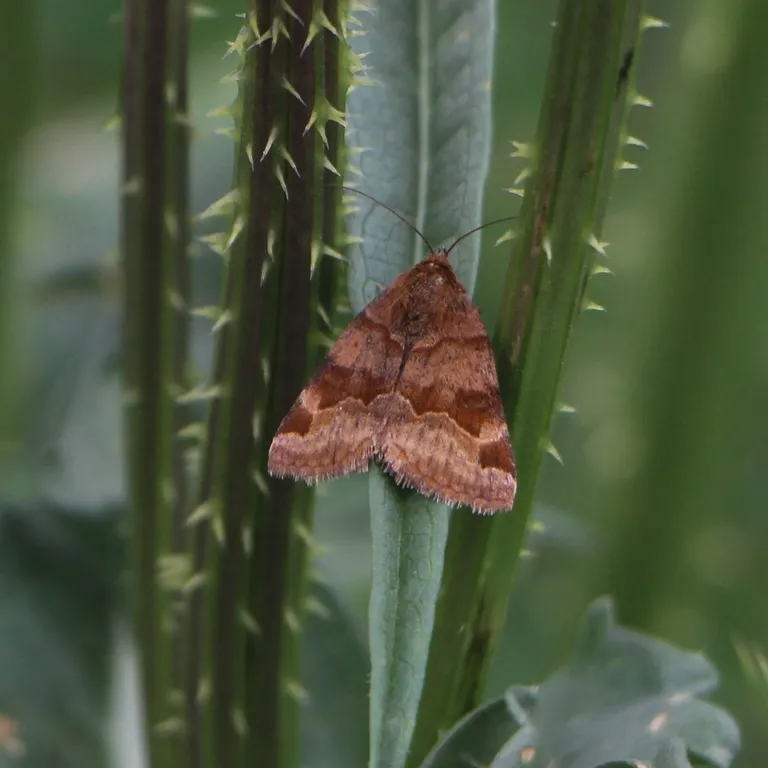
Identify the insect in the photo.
Euclidia glyphica
